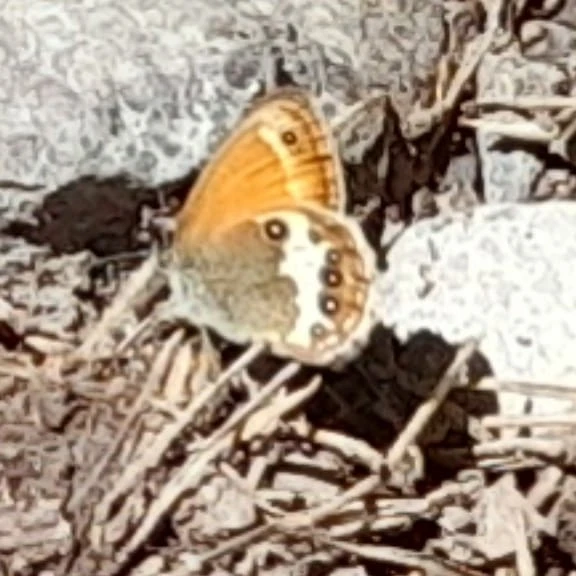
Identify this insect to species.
Coenonympha arcania
